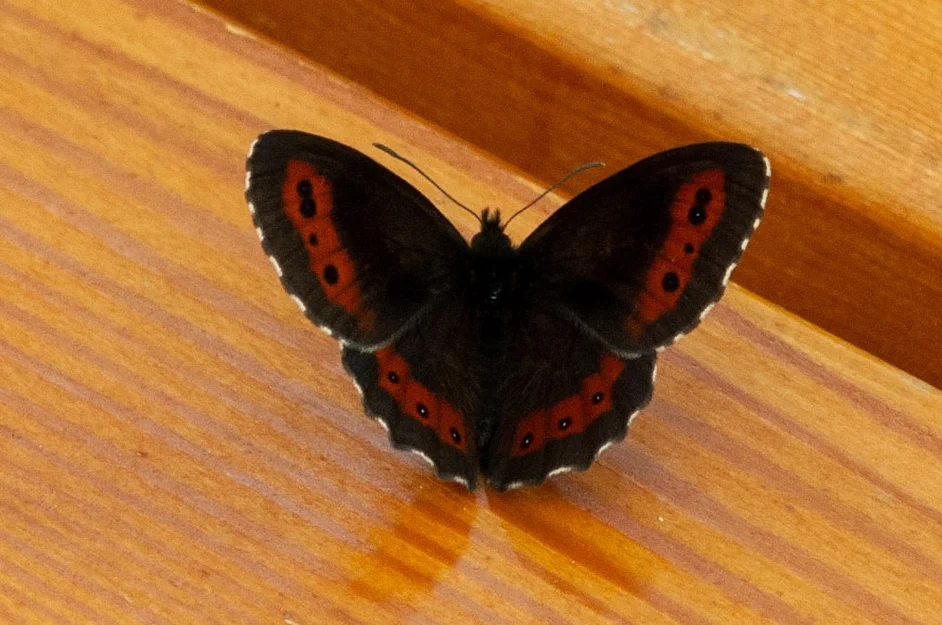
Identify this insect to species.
Erebia ligea
